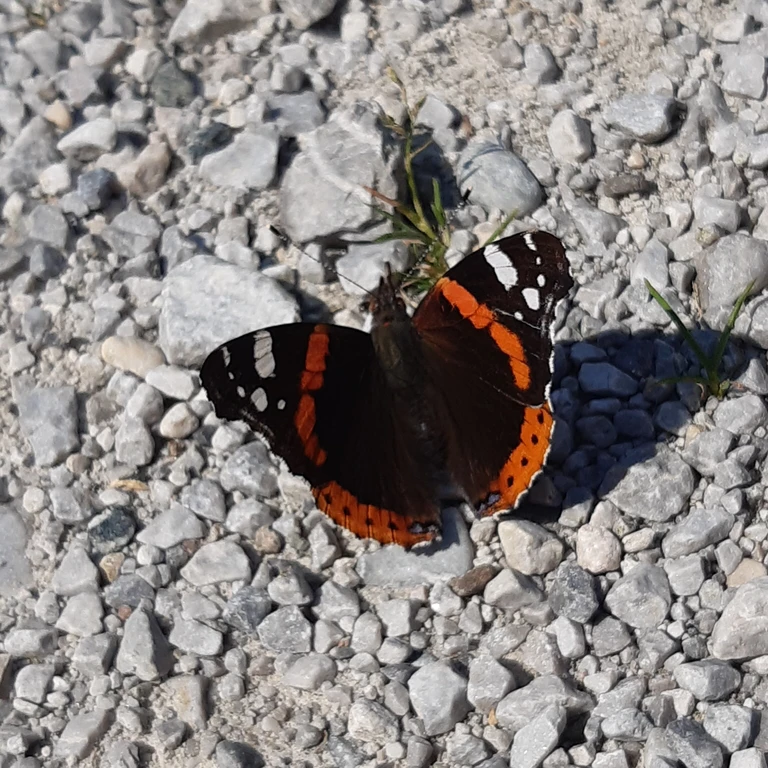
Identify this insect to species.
Vanessa atalanta
